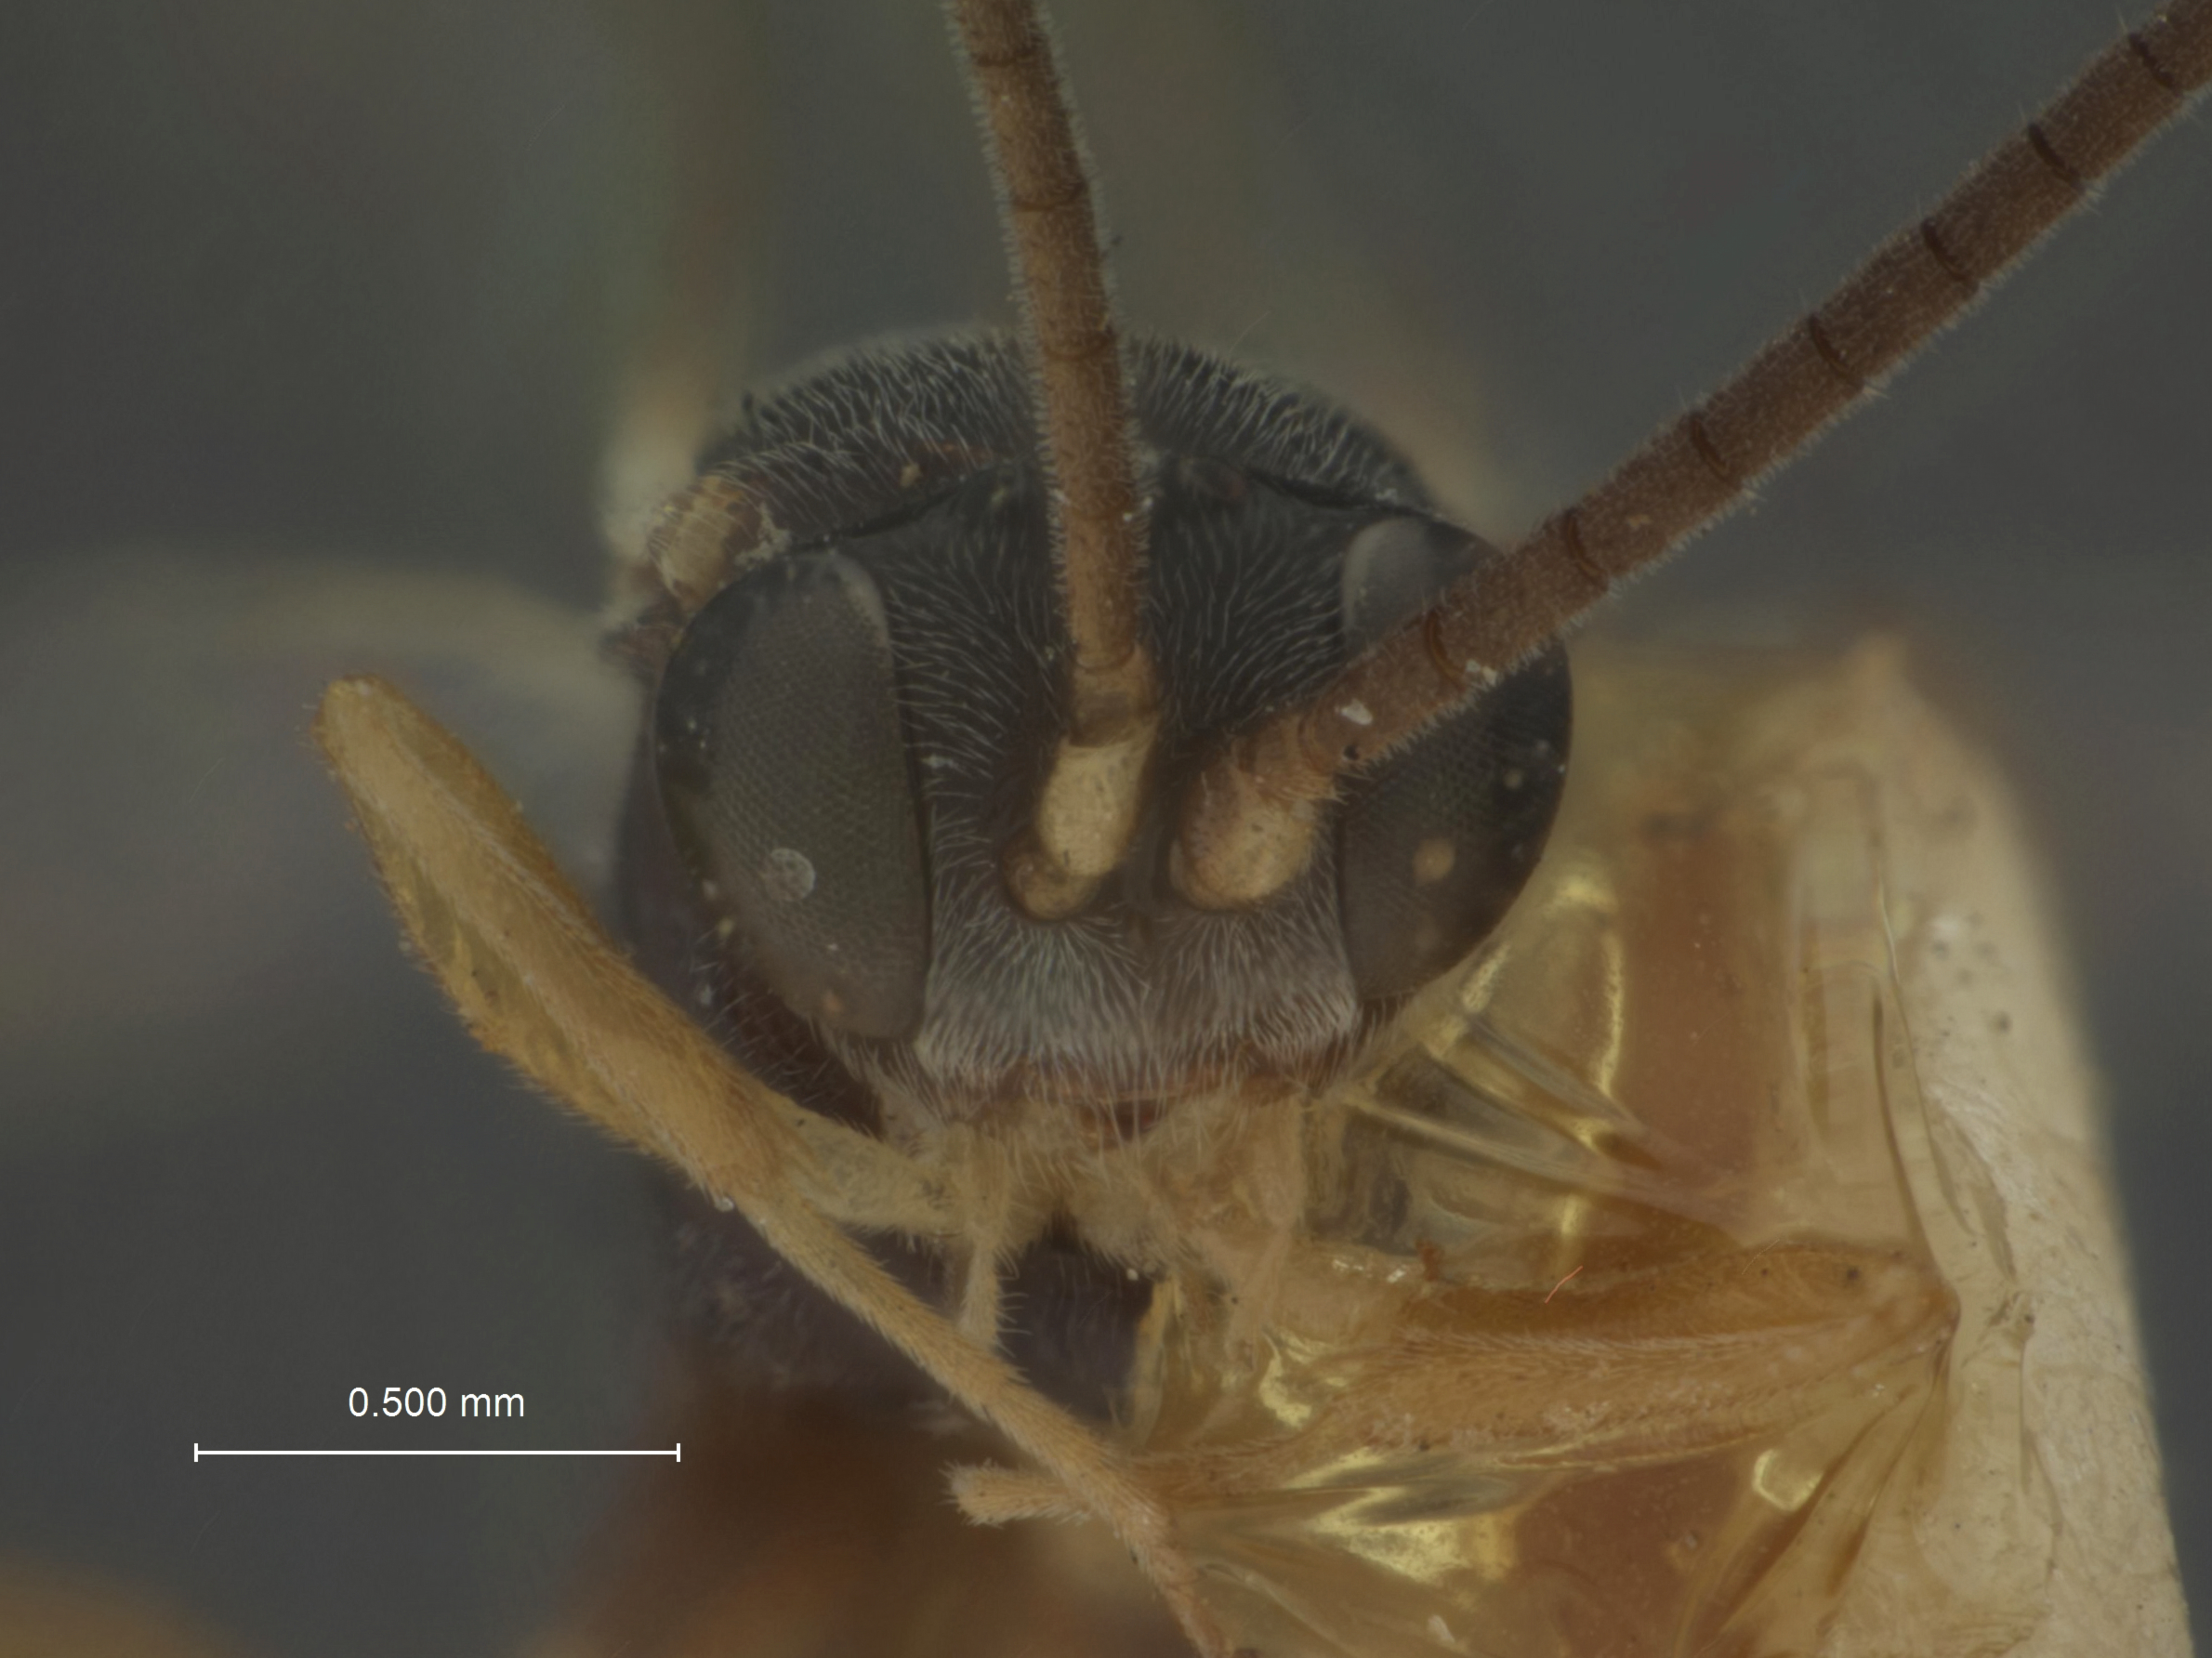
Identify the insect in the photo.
Hemiteles hemerobii
